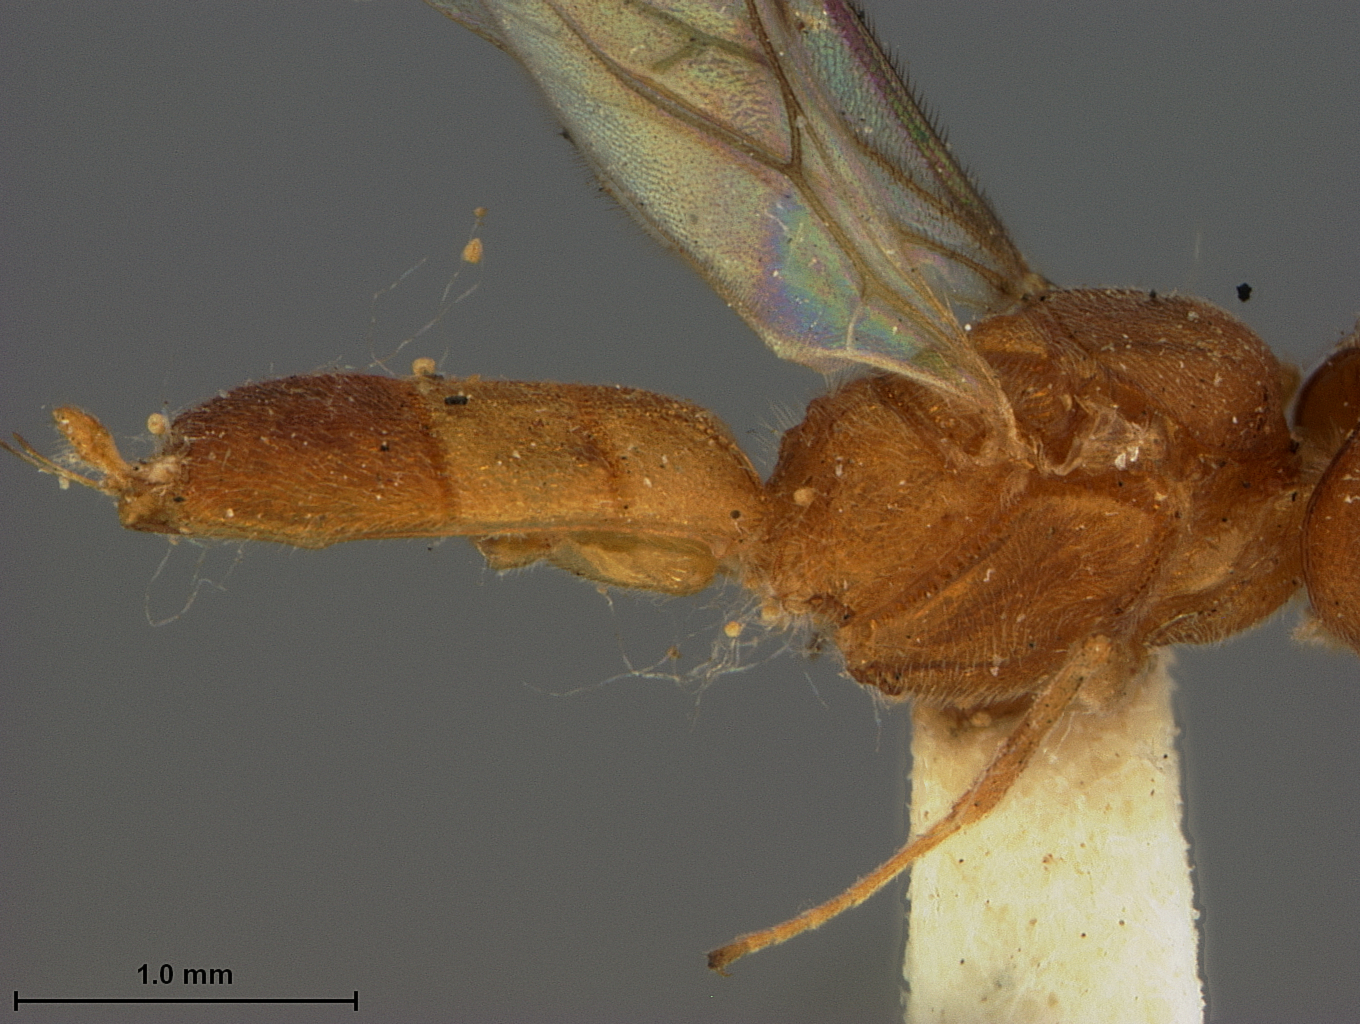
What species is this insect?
Phanerotoma australiensis
